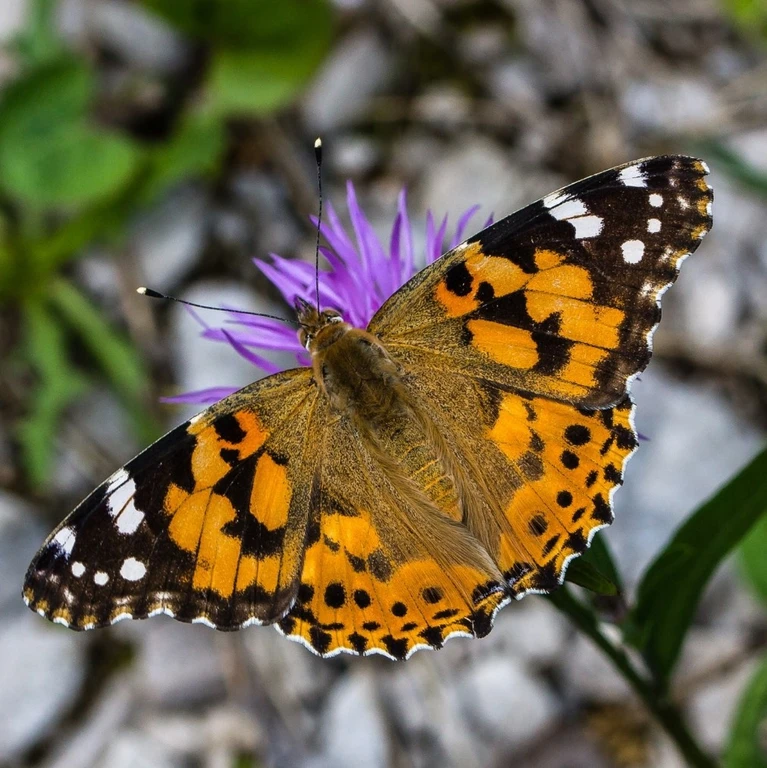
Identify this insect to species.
Vanessa cardui
